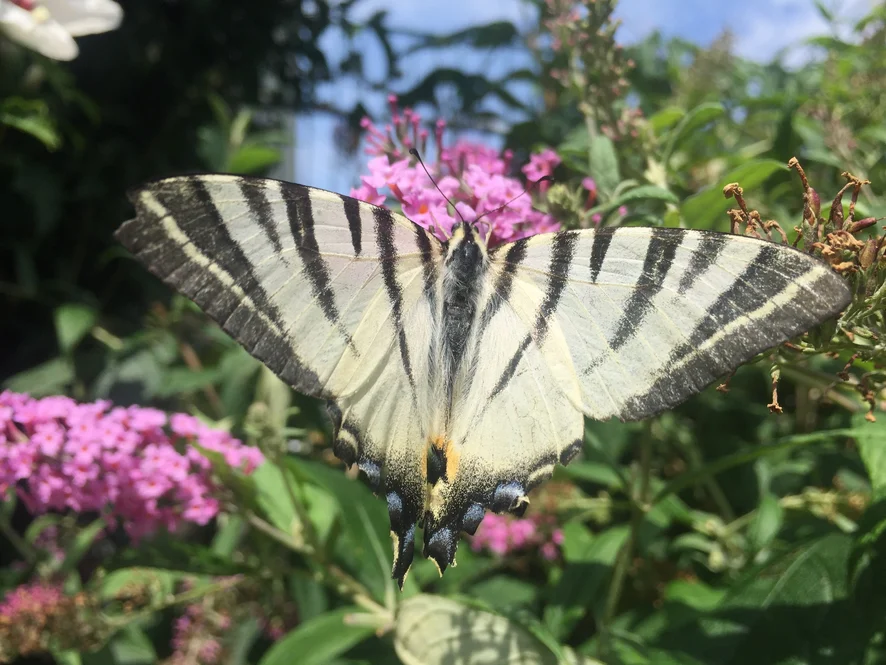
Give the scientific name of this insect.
Iphiclides podalirius
